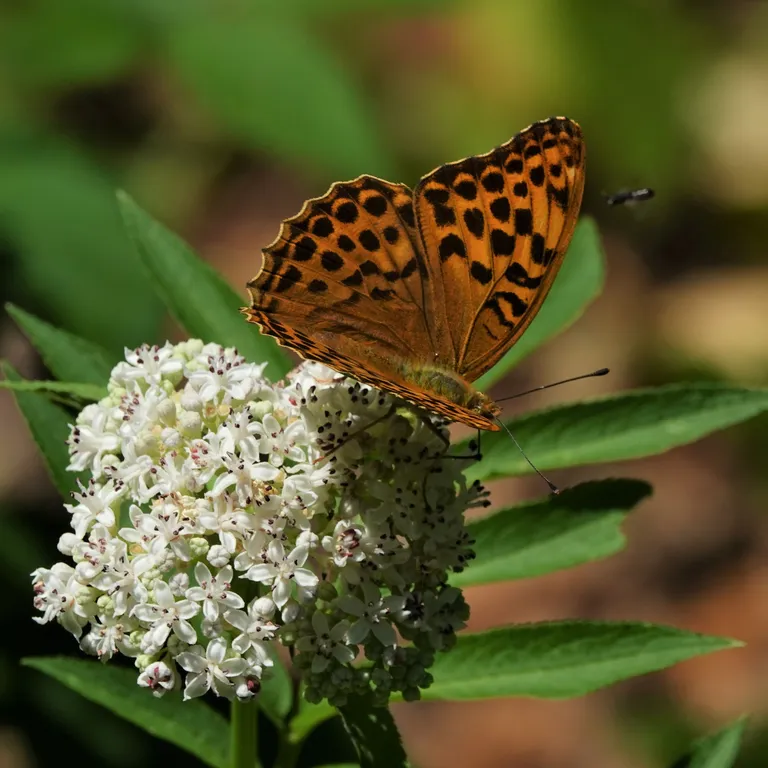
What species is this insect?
Argynnis paphia
